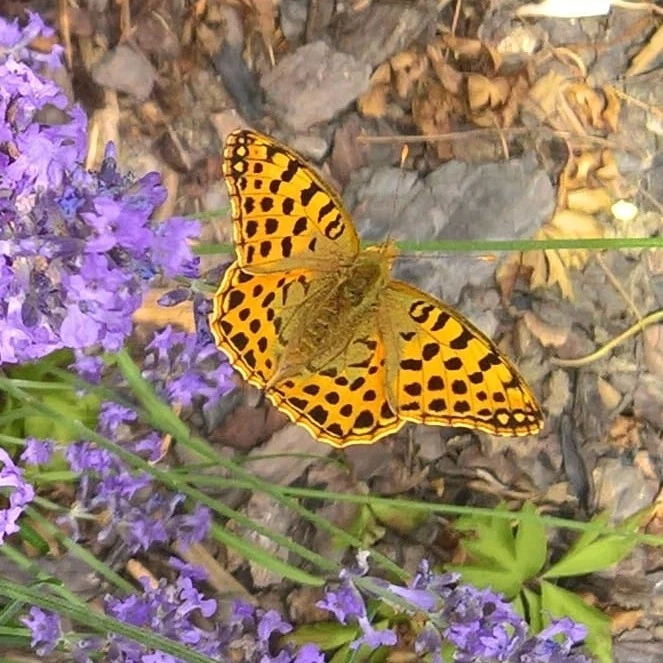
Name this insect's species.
Issoria lathonia
